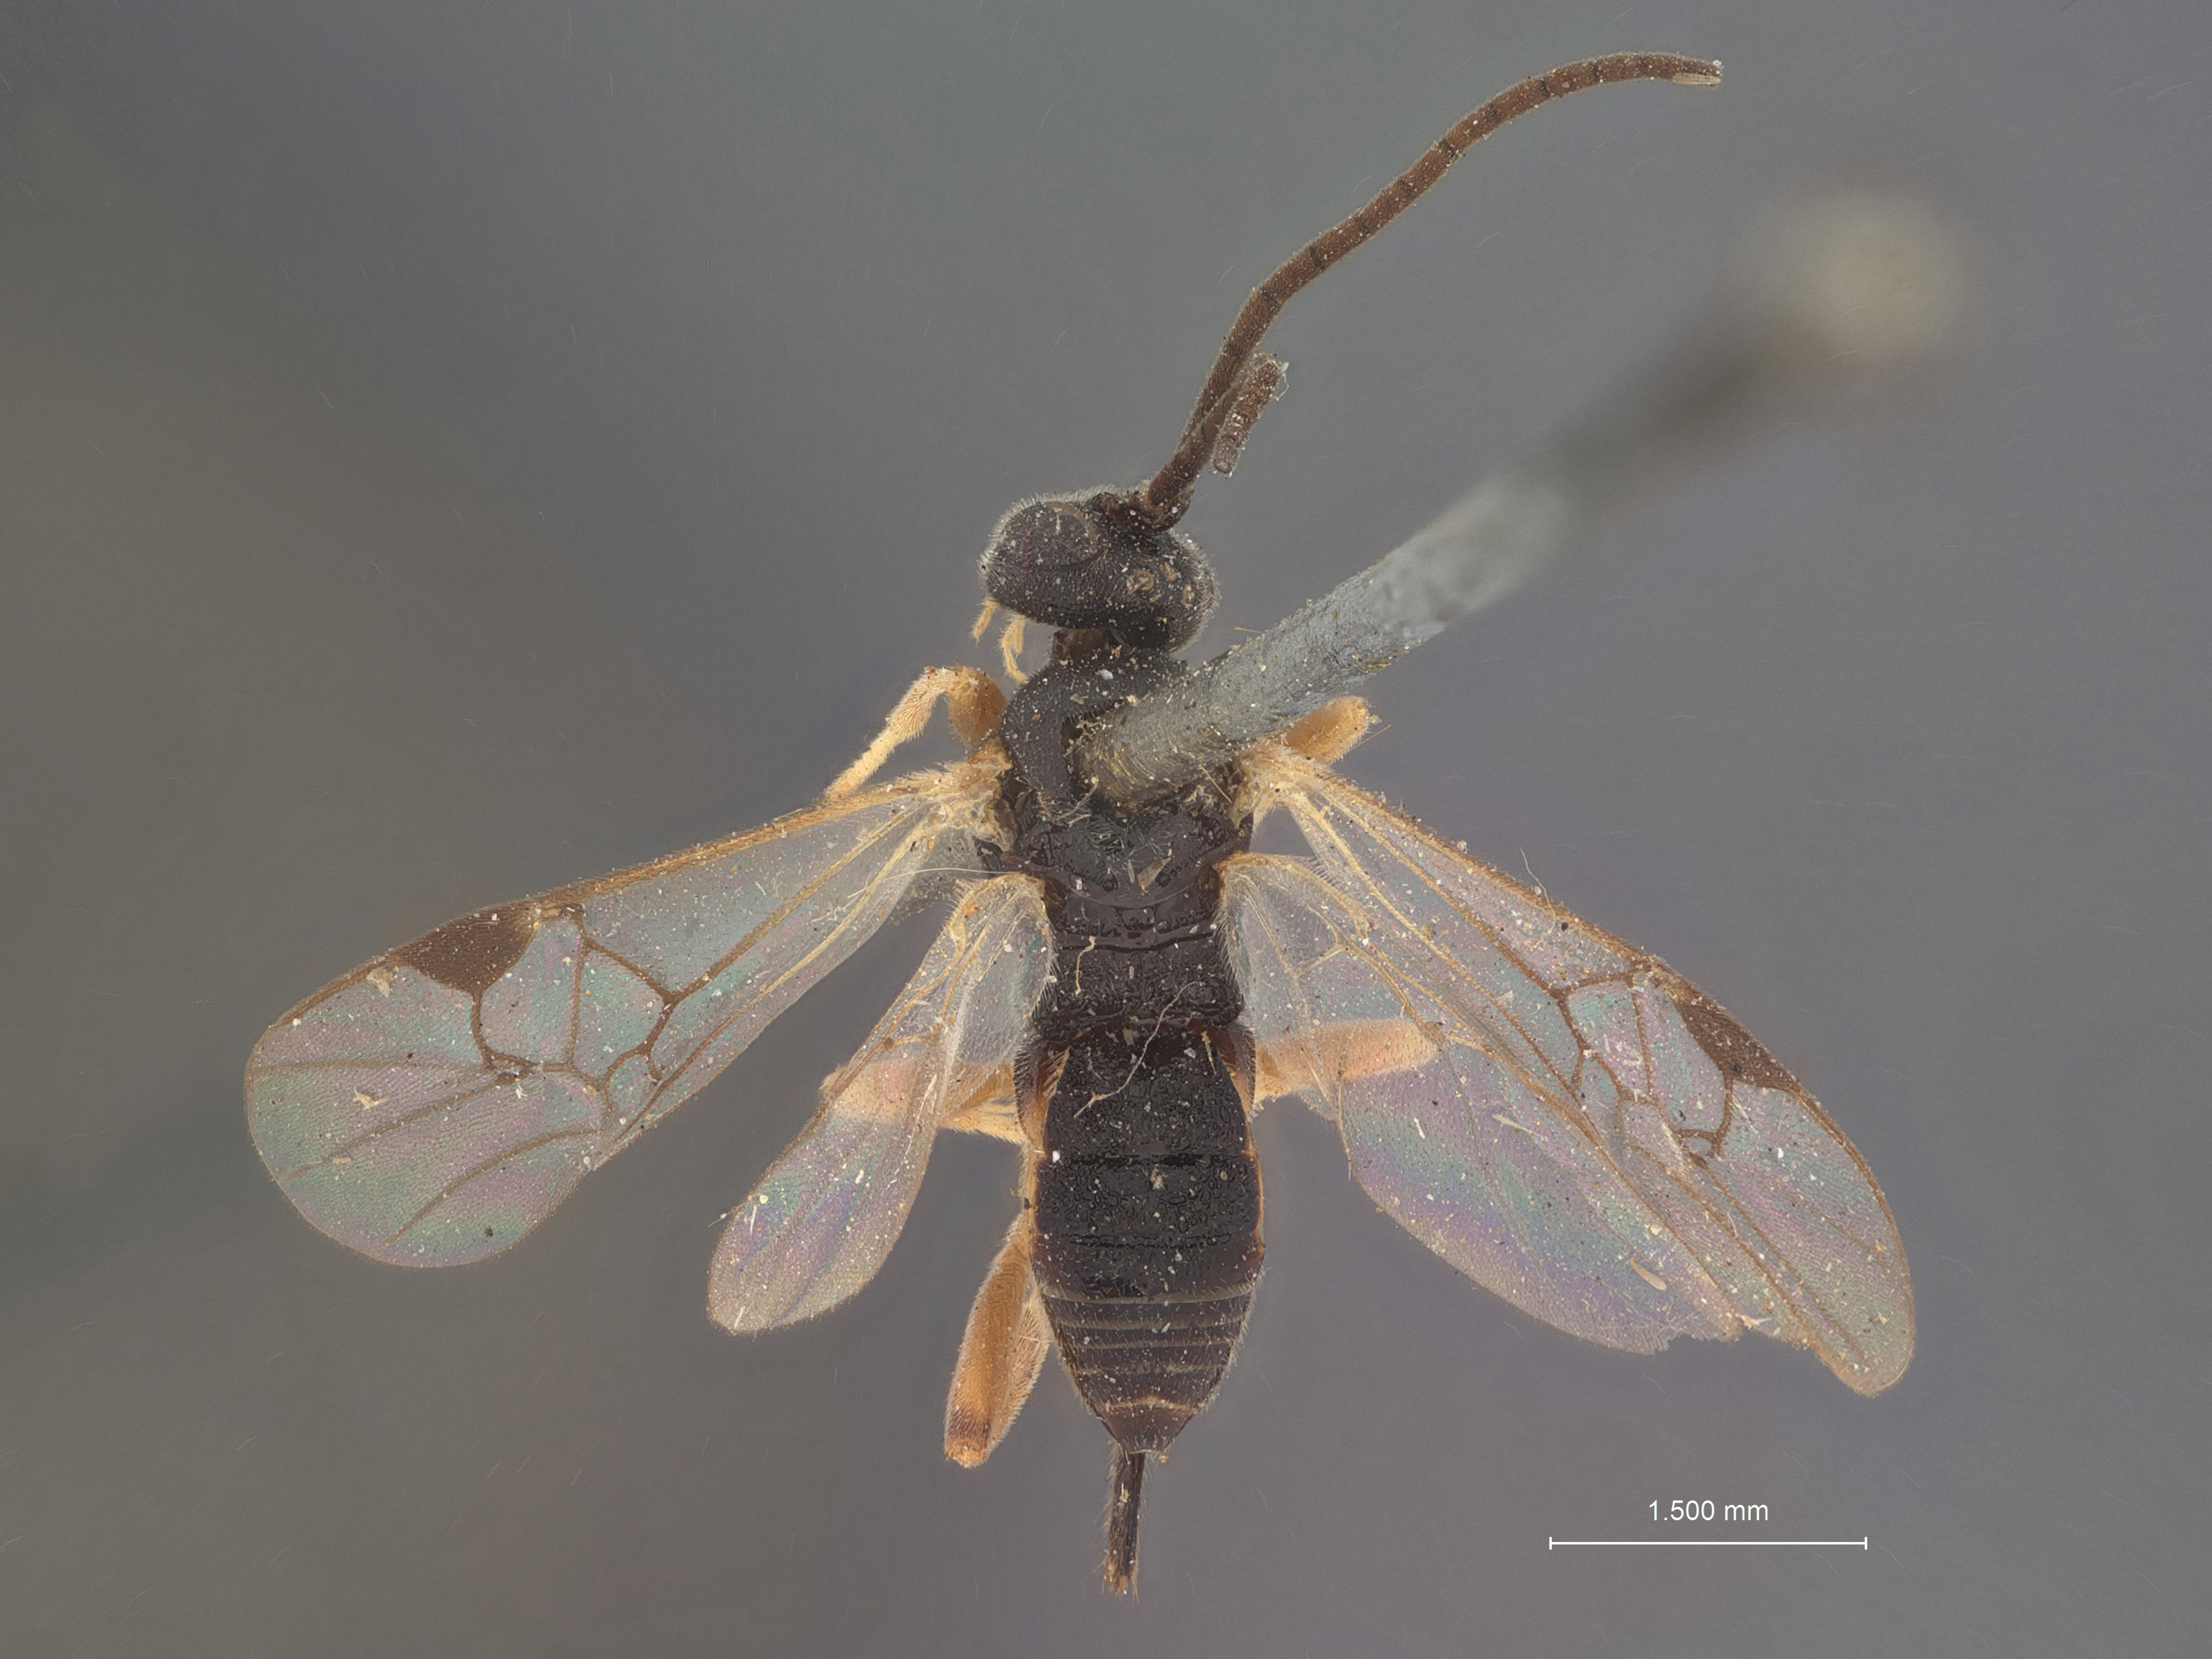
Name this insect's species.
Microgaster pantographae
